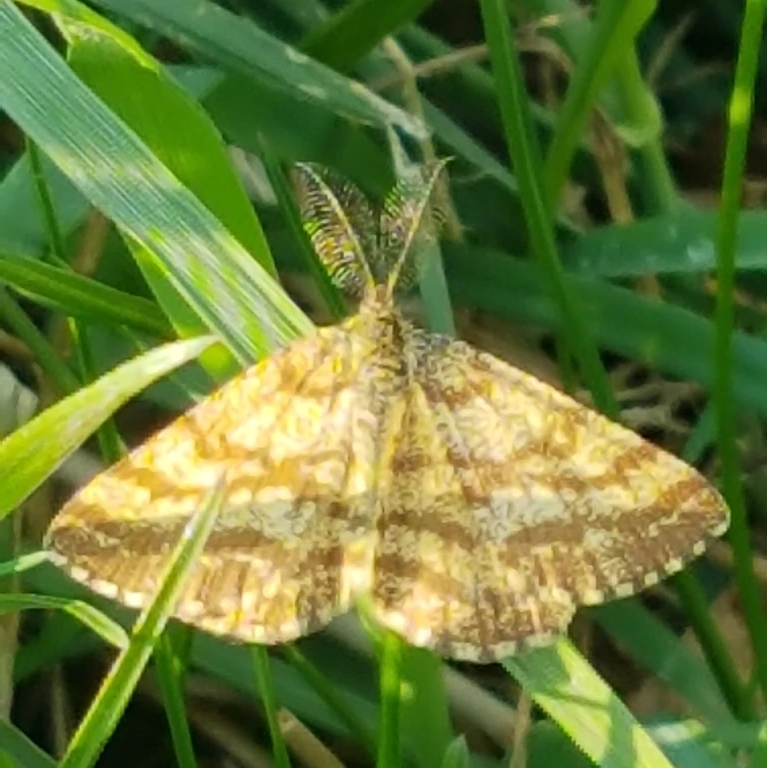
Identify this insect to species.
Ematurga atomaria
